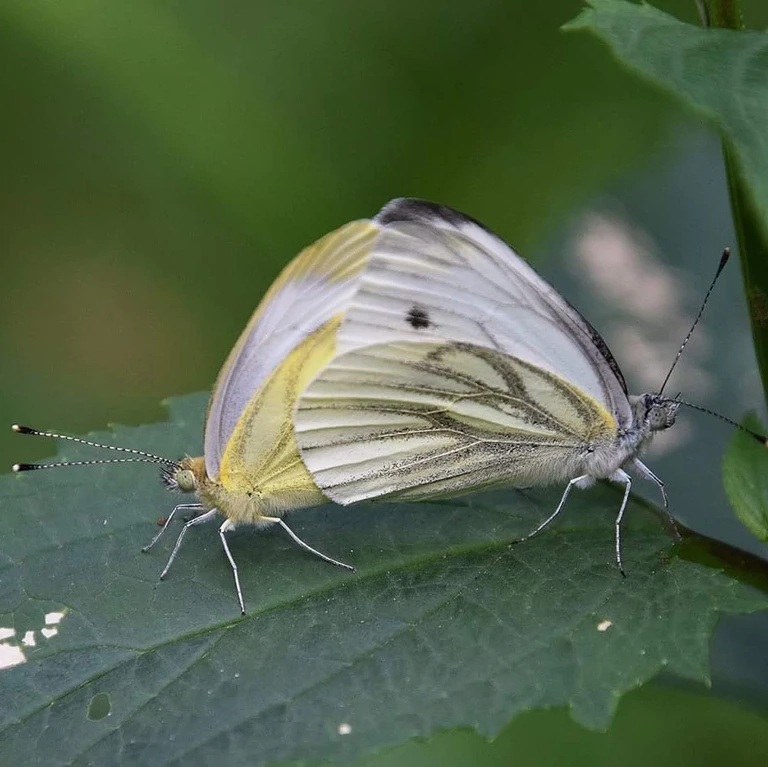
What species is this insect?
Pieris napi
